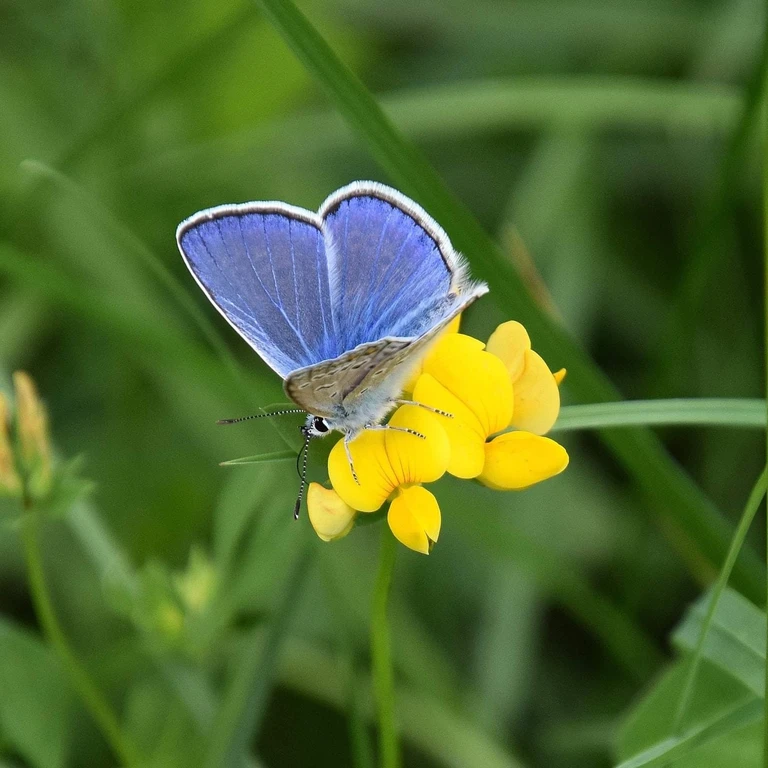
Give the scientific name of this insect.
Polyommatus icarus
